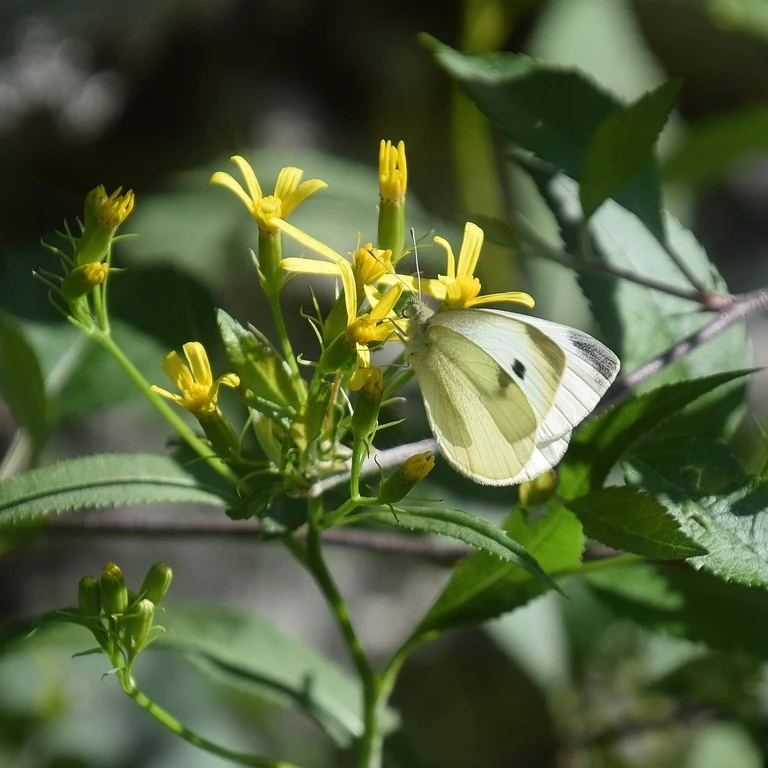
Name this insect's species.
Pieris rapae
